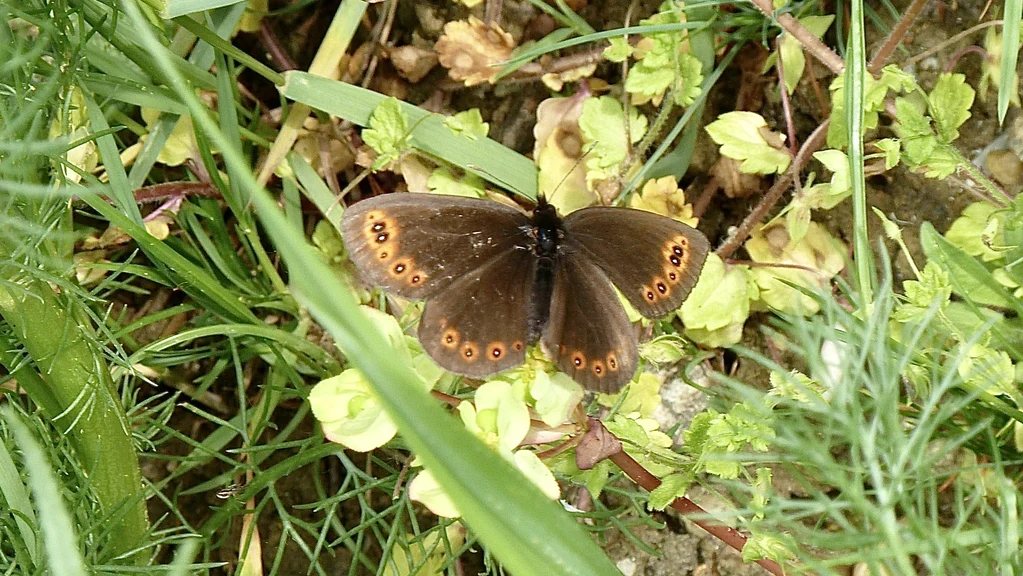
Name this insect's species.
Erebia medusa
